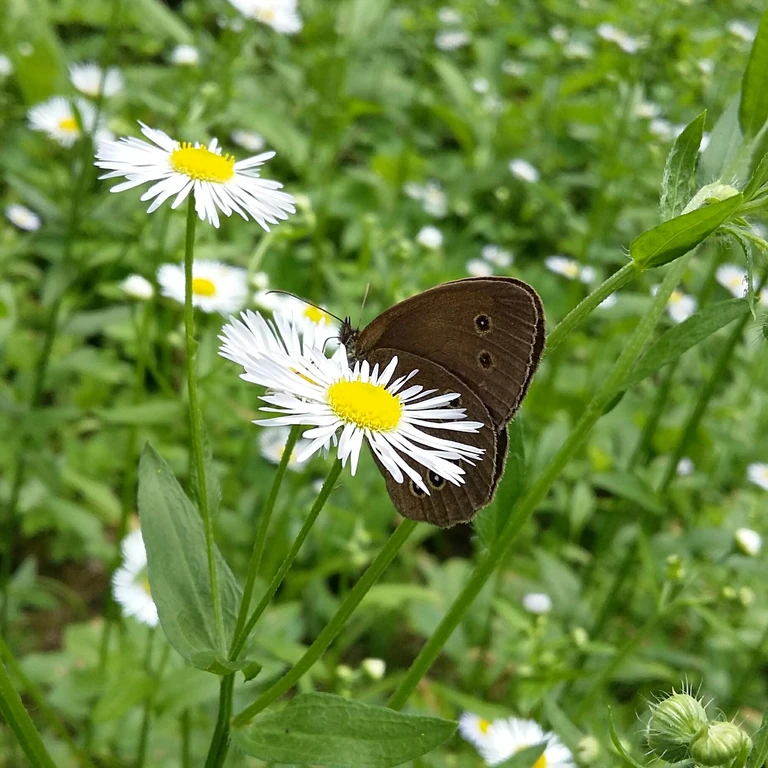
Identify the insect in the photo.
Aphantopus hyperantus
